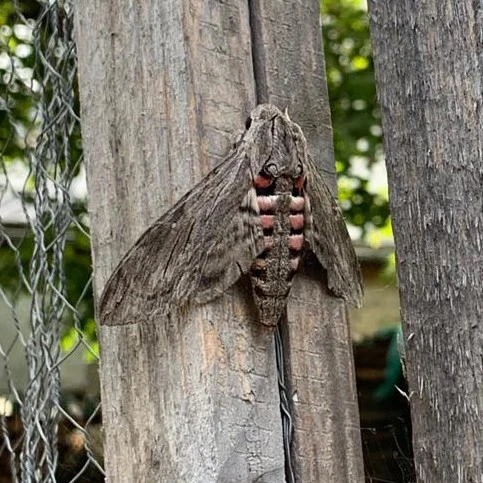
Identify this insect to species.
Agrius convolvuli
